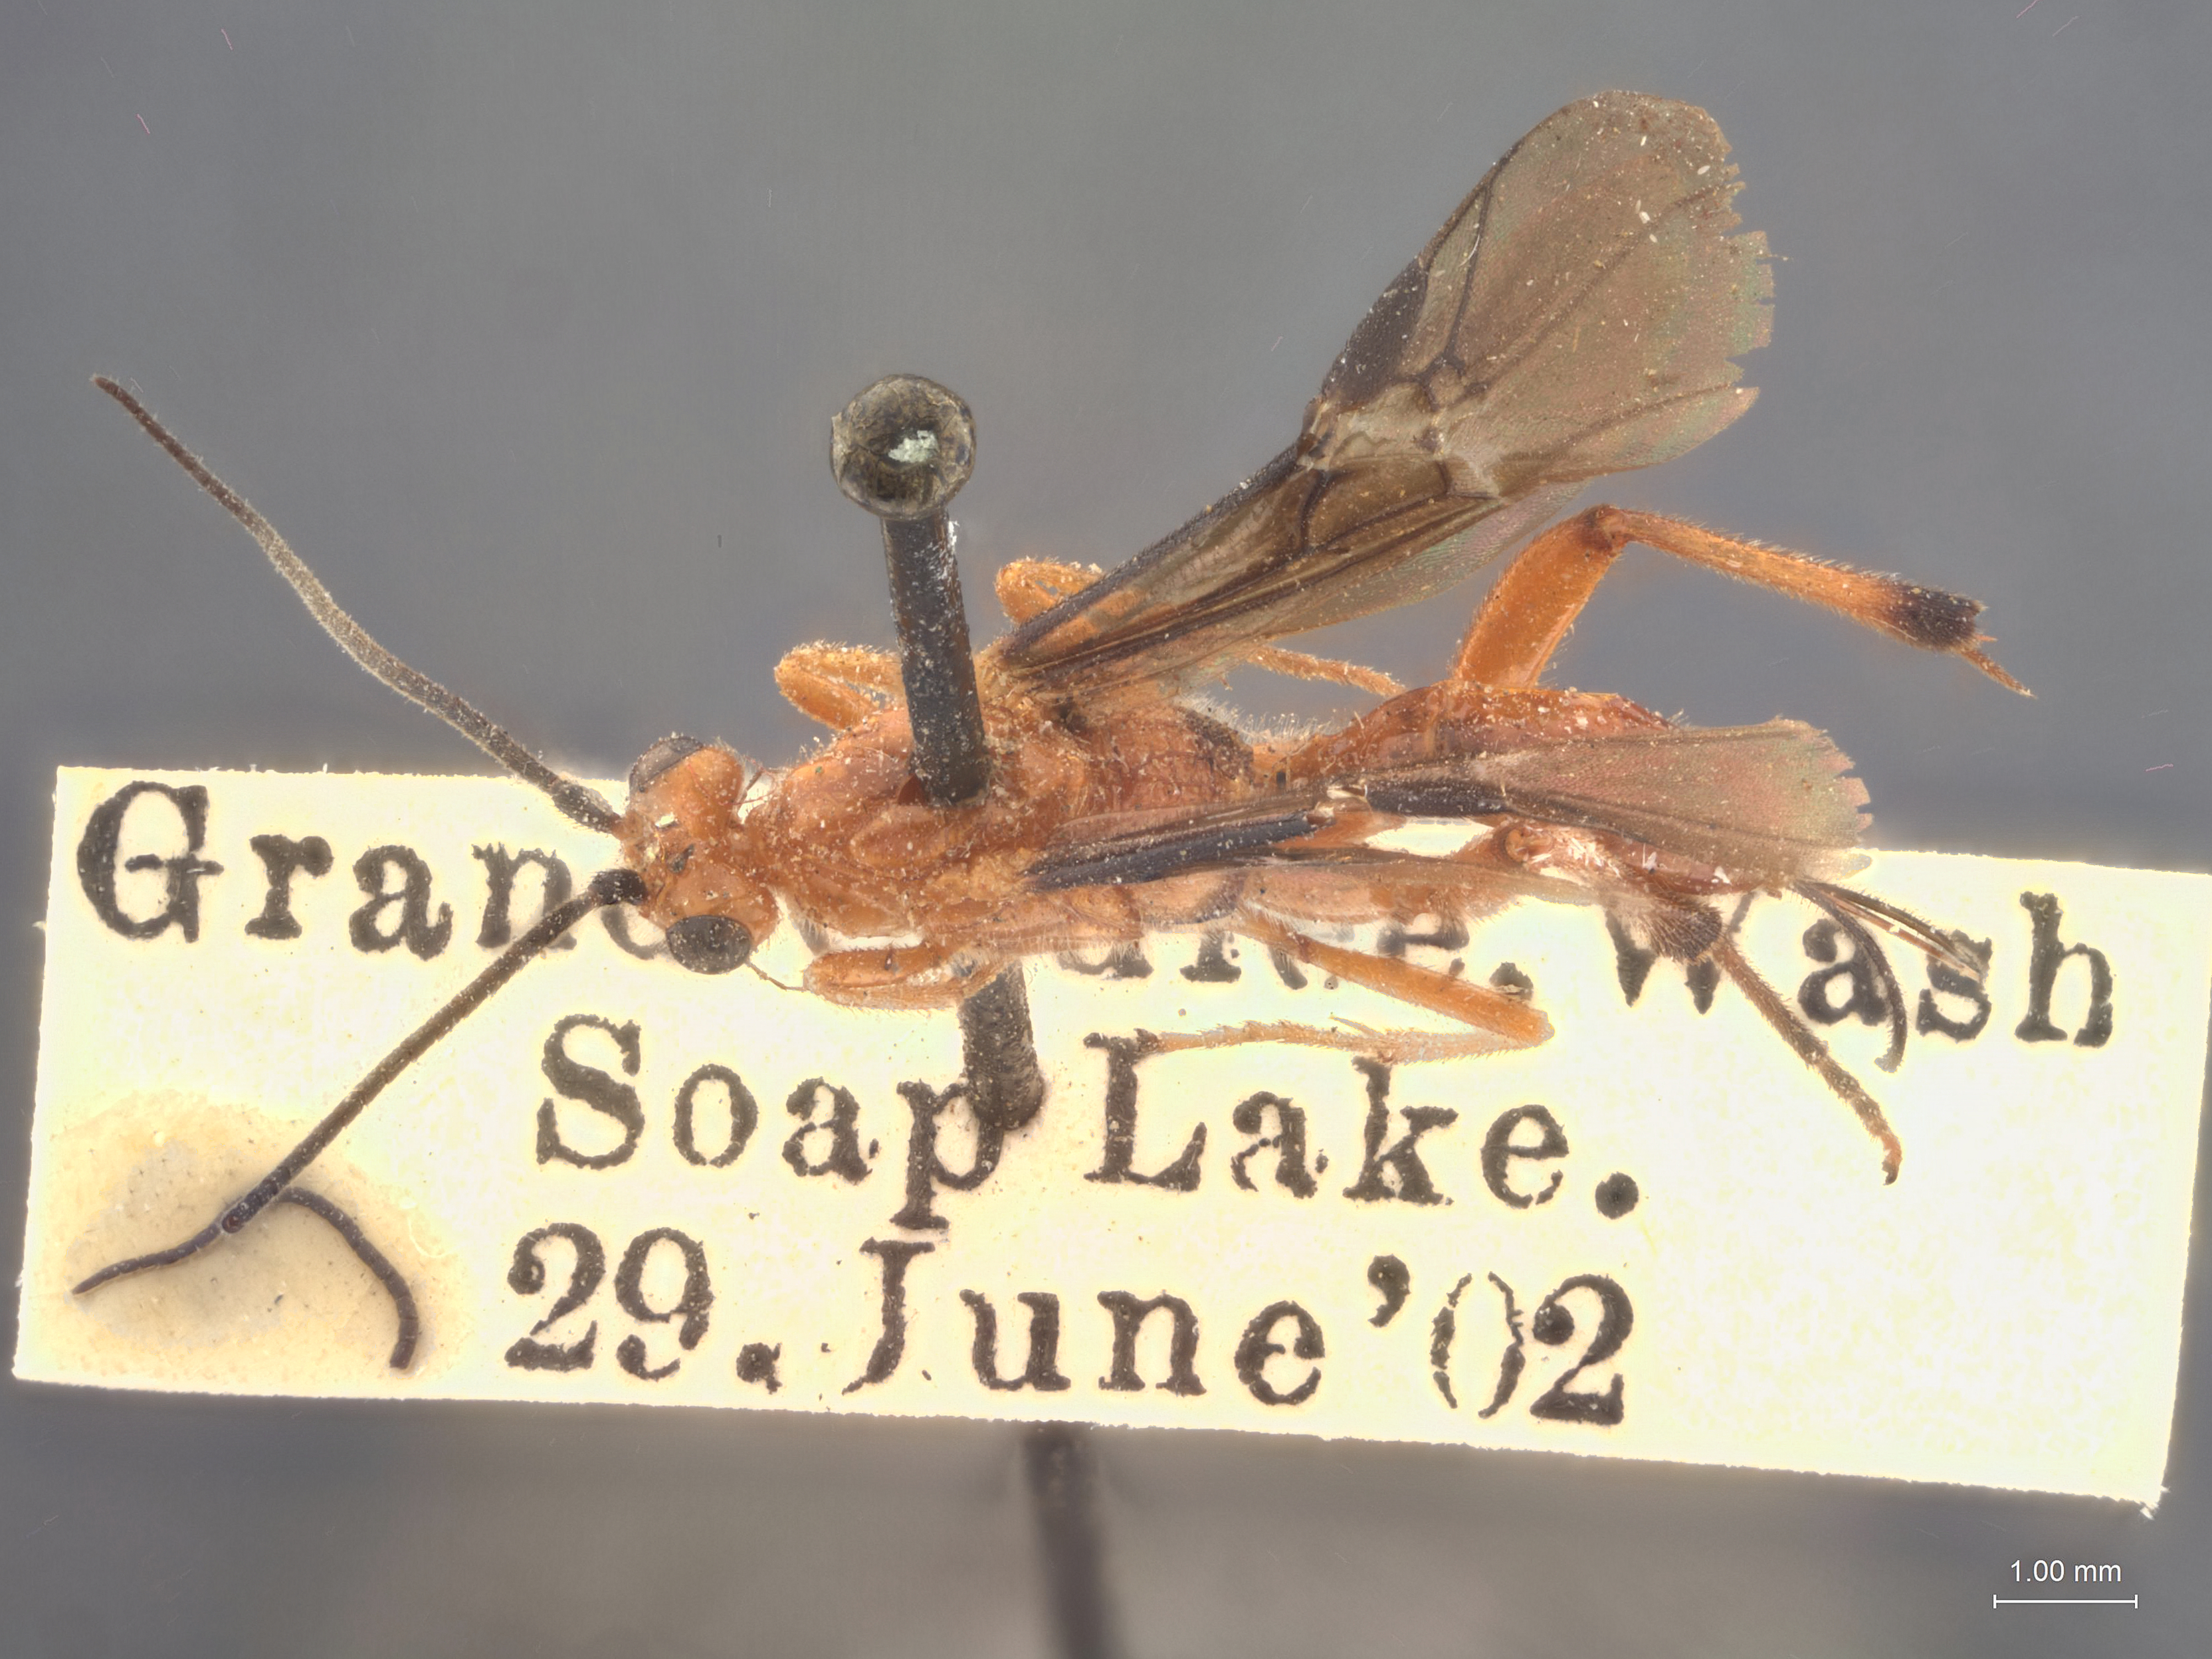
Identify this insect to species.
Bracon aionos
